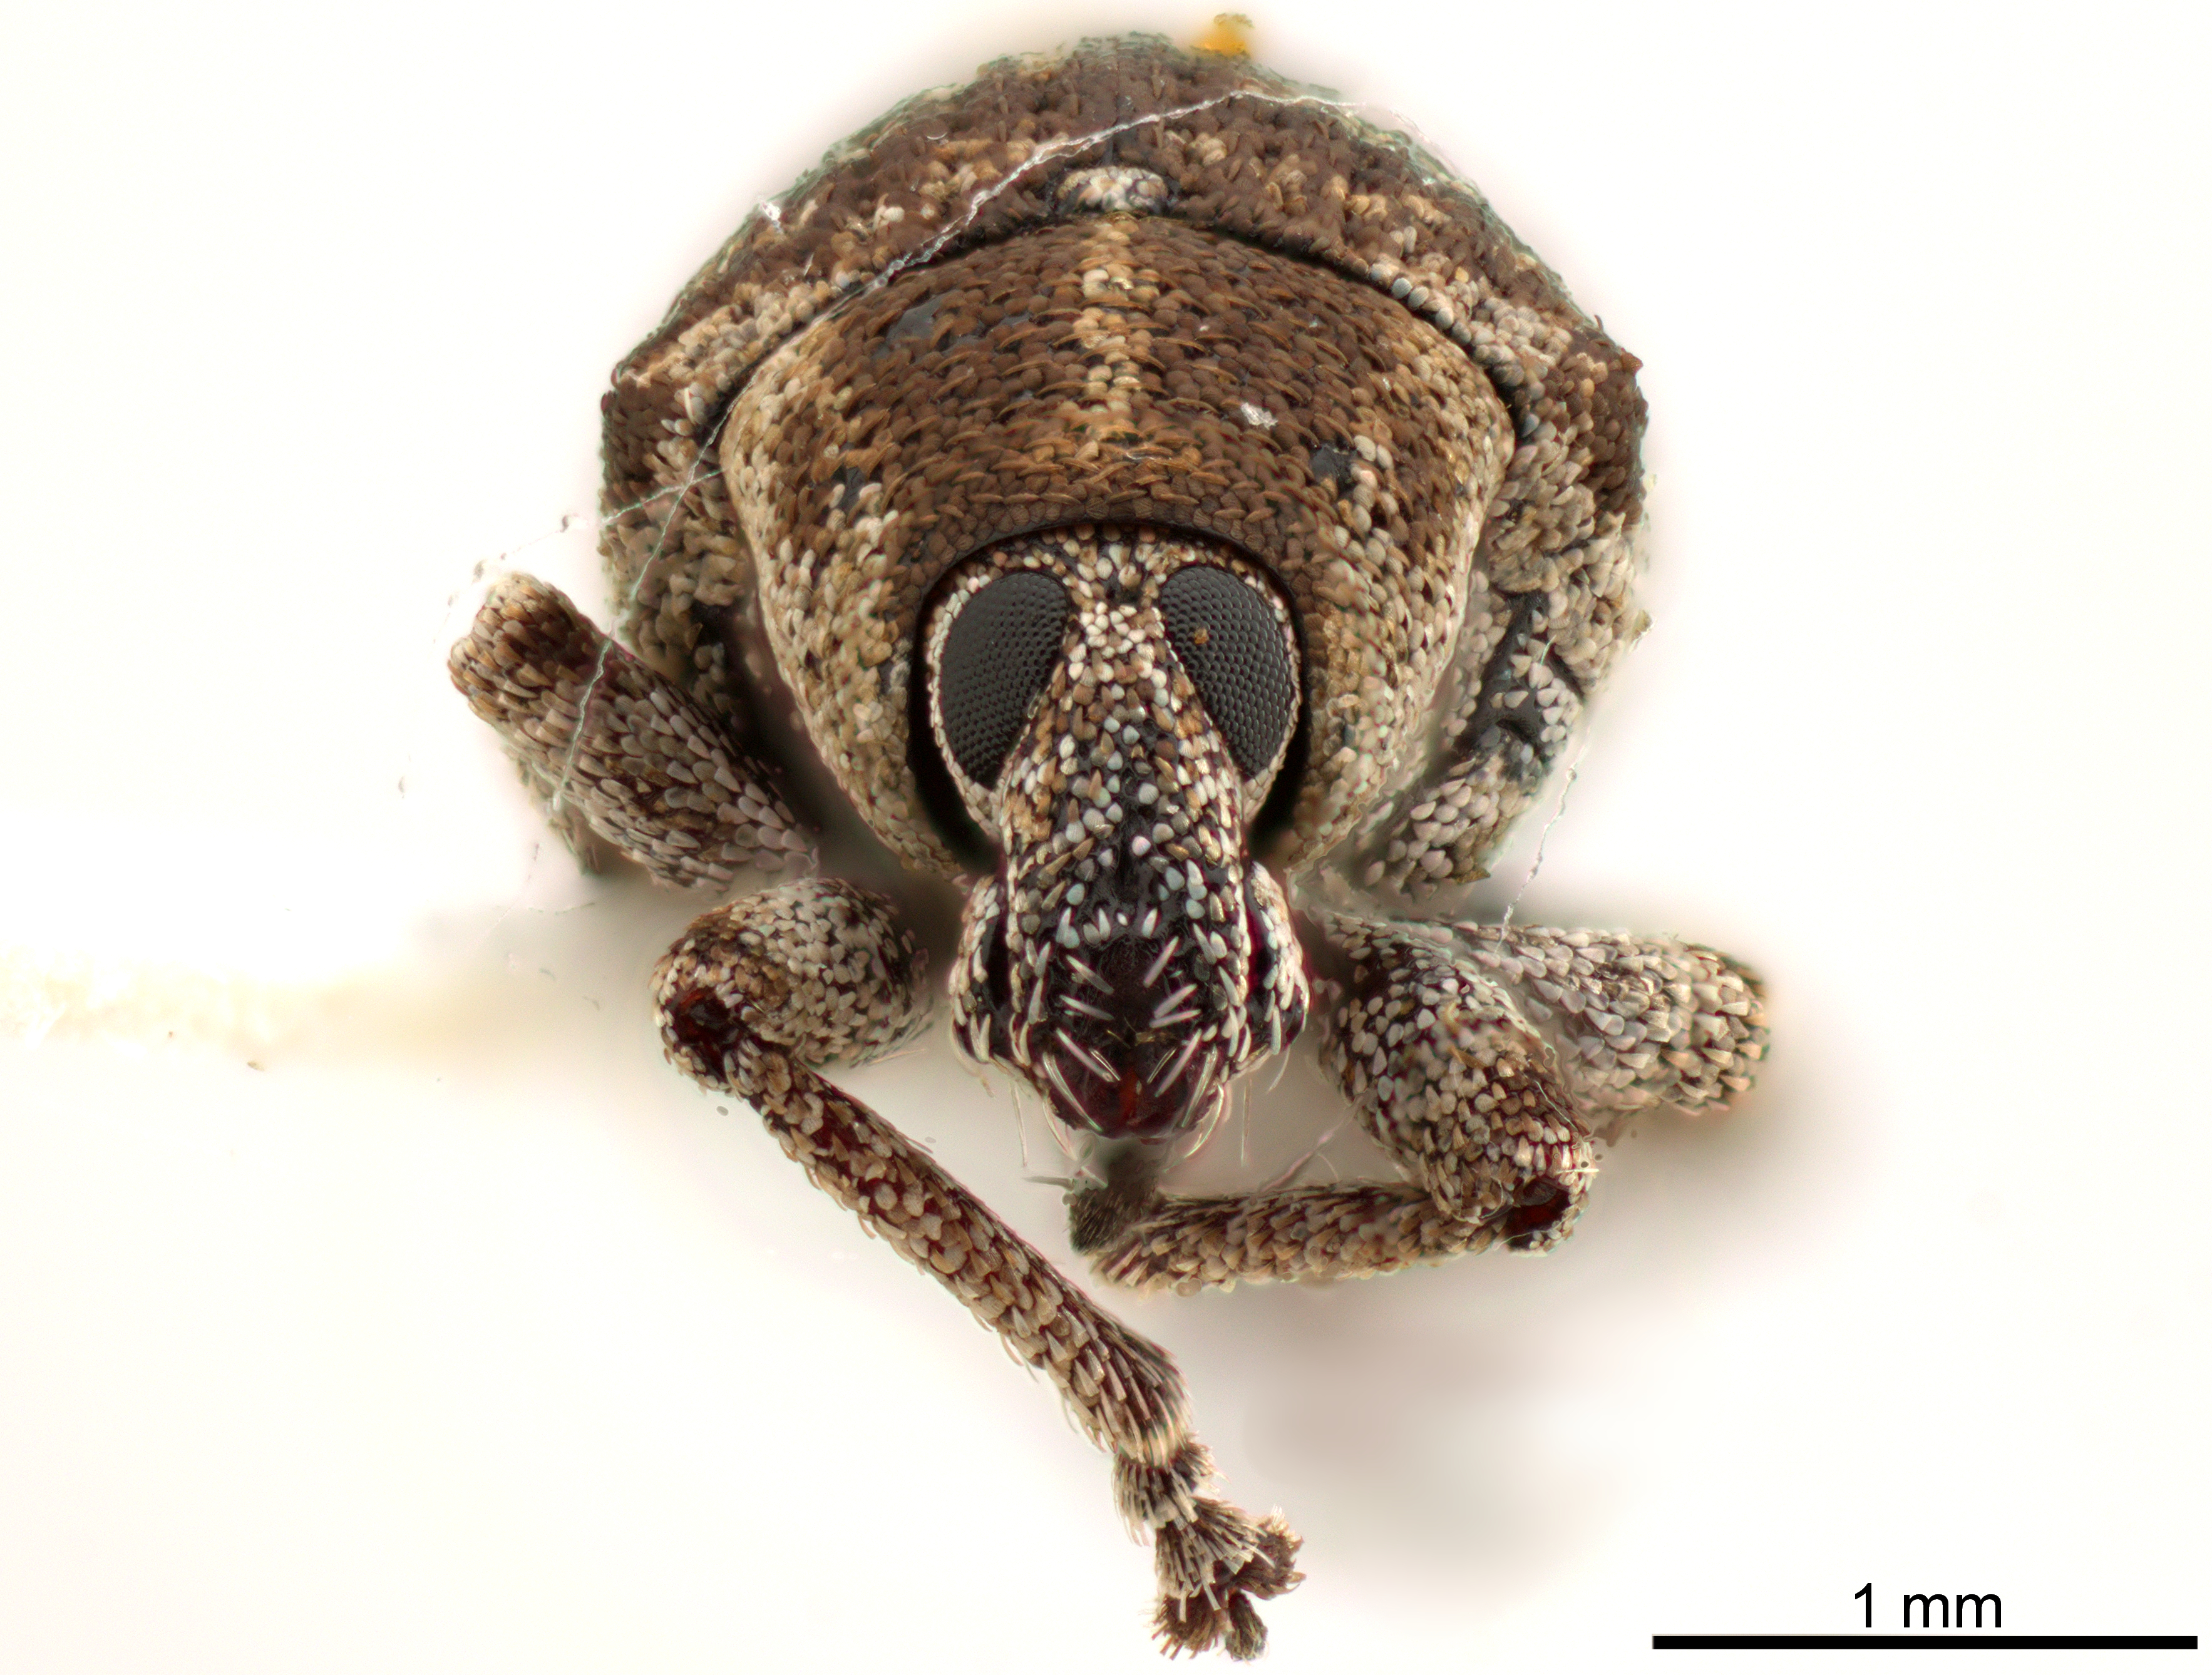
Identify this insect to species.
Eucoleocerus fuscovarius
